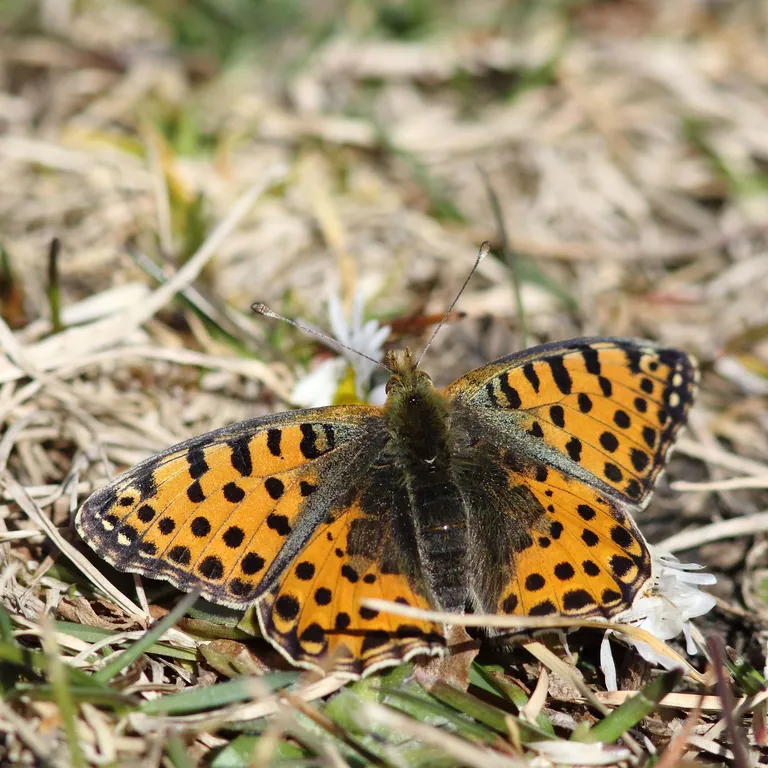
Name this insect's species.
Issoria lathonia
